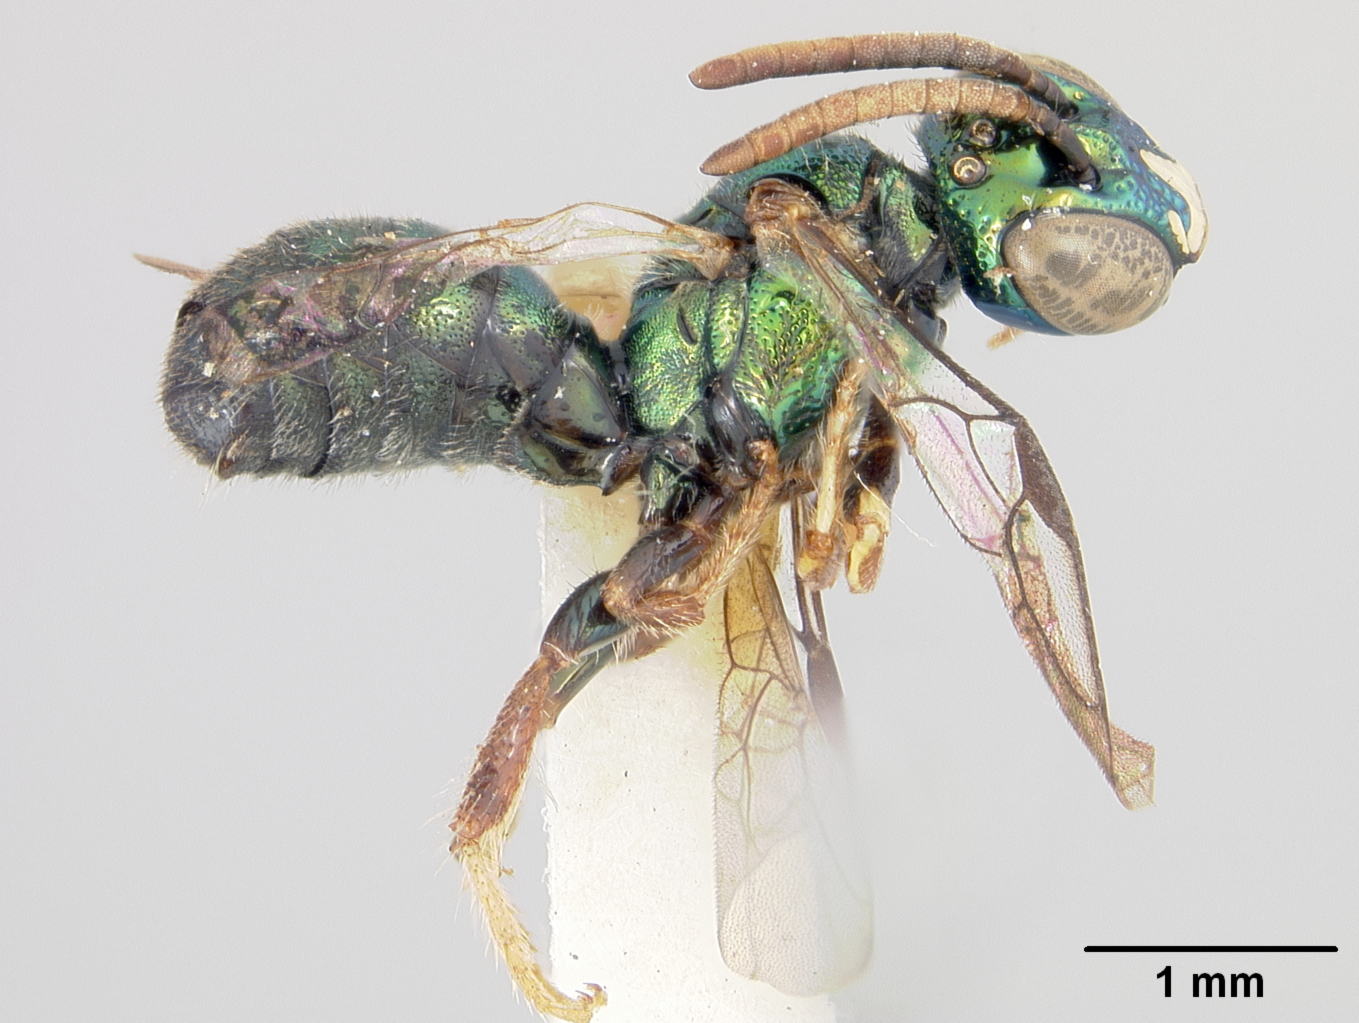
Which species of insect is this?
Ceratina buscki
